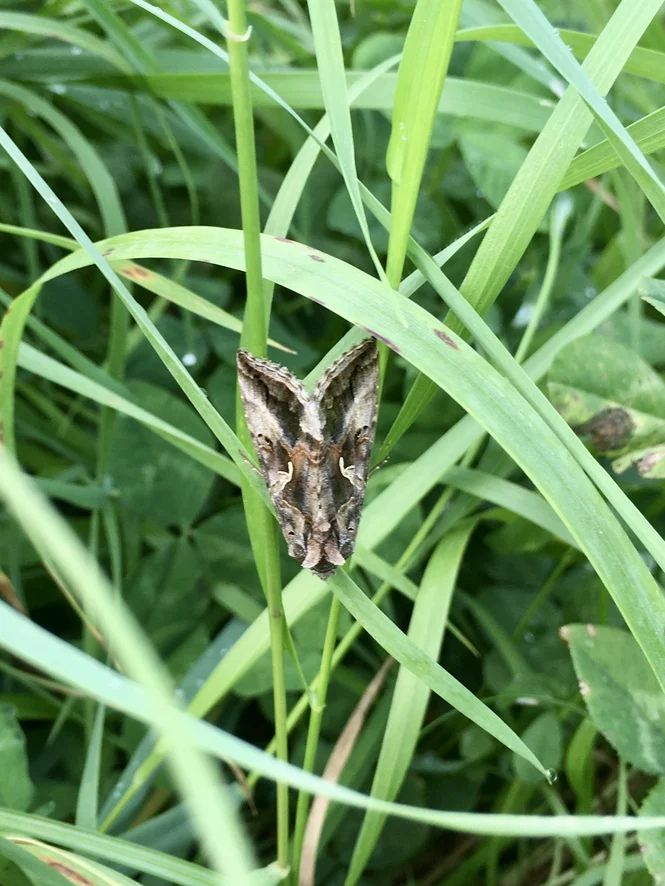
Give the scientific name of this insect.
Autographa gamma
